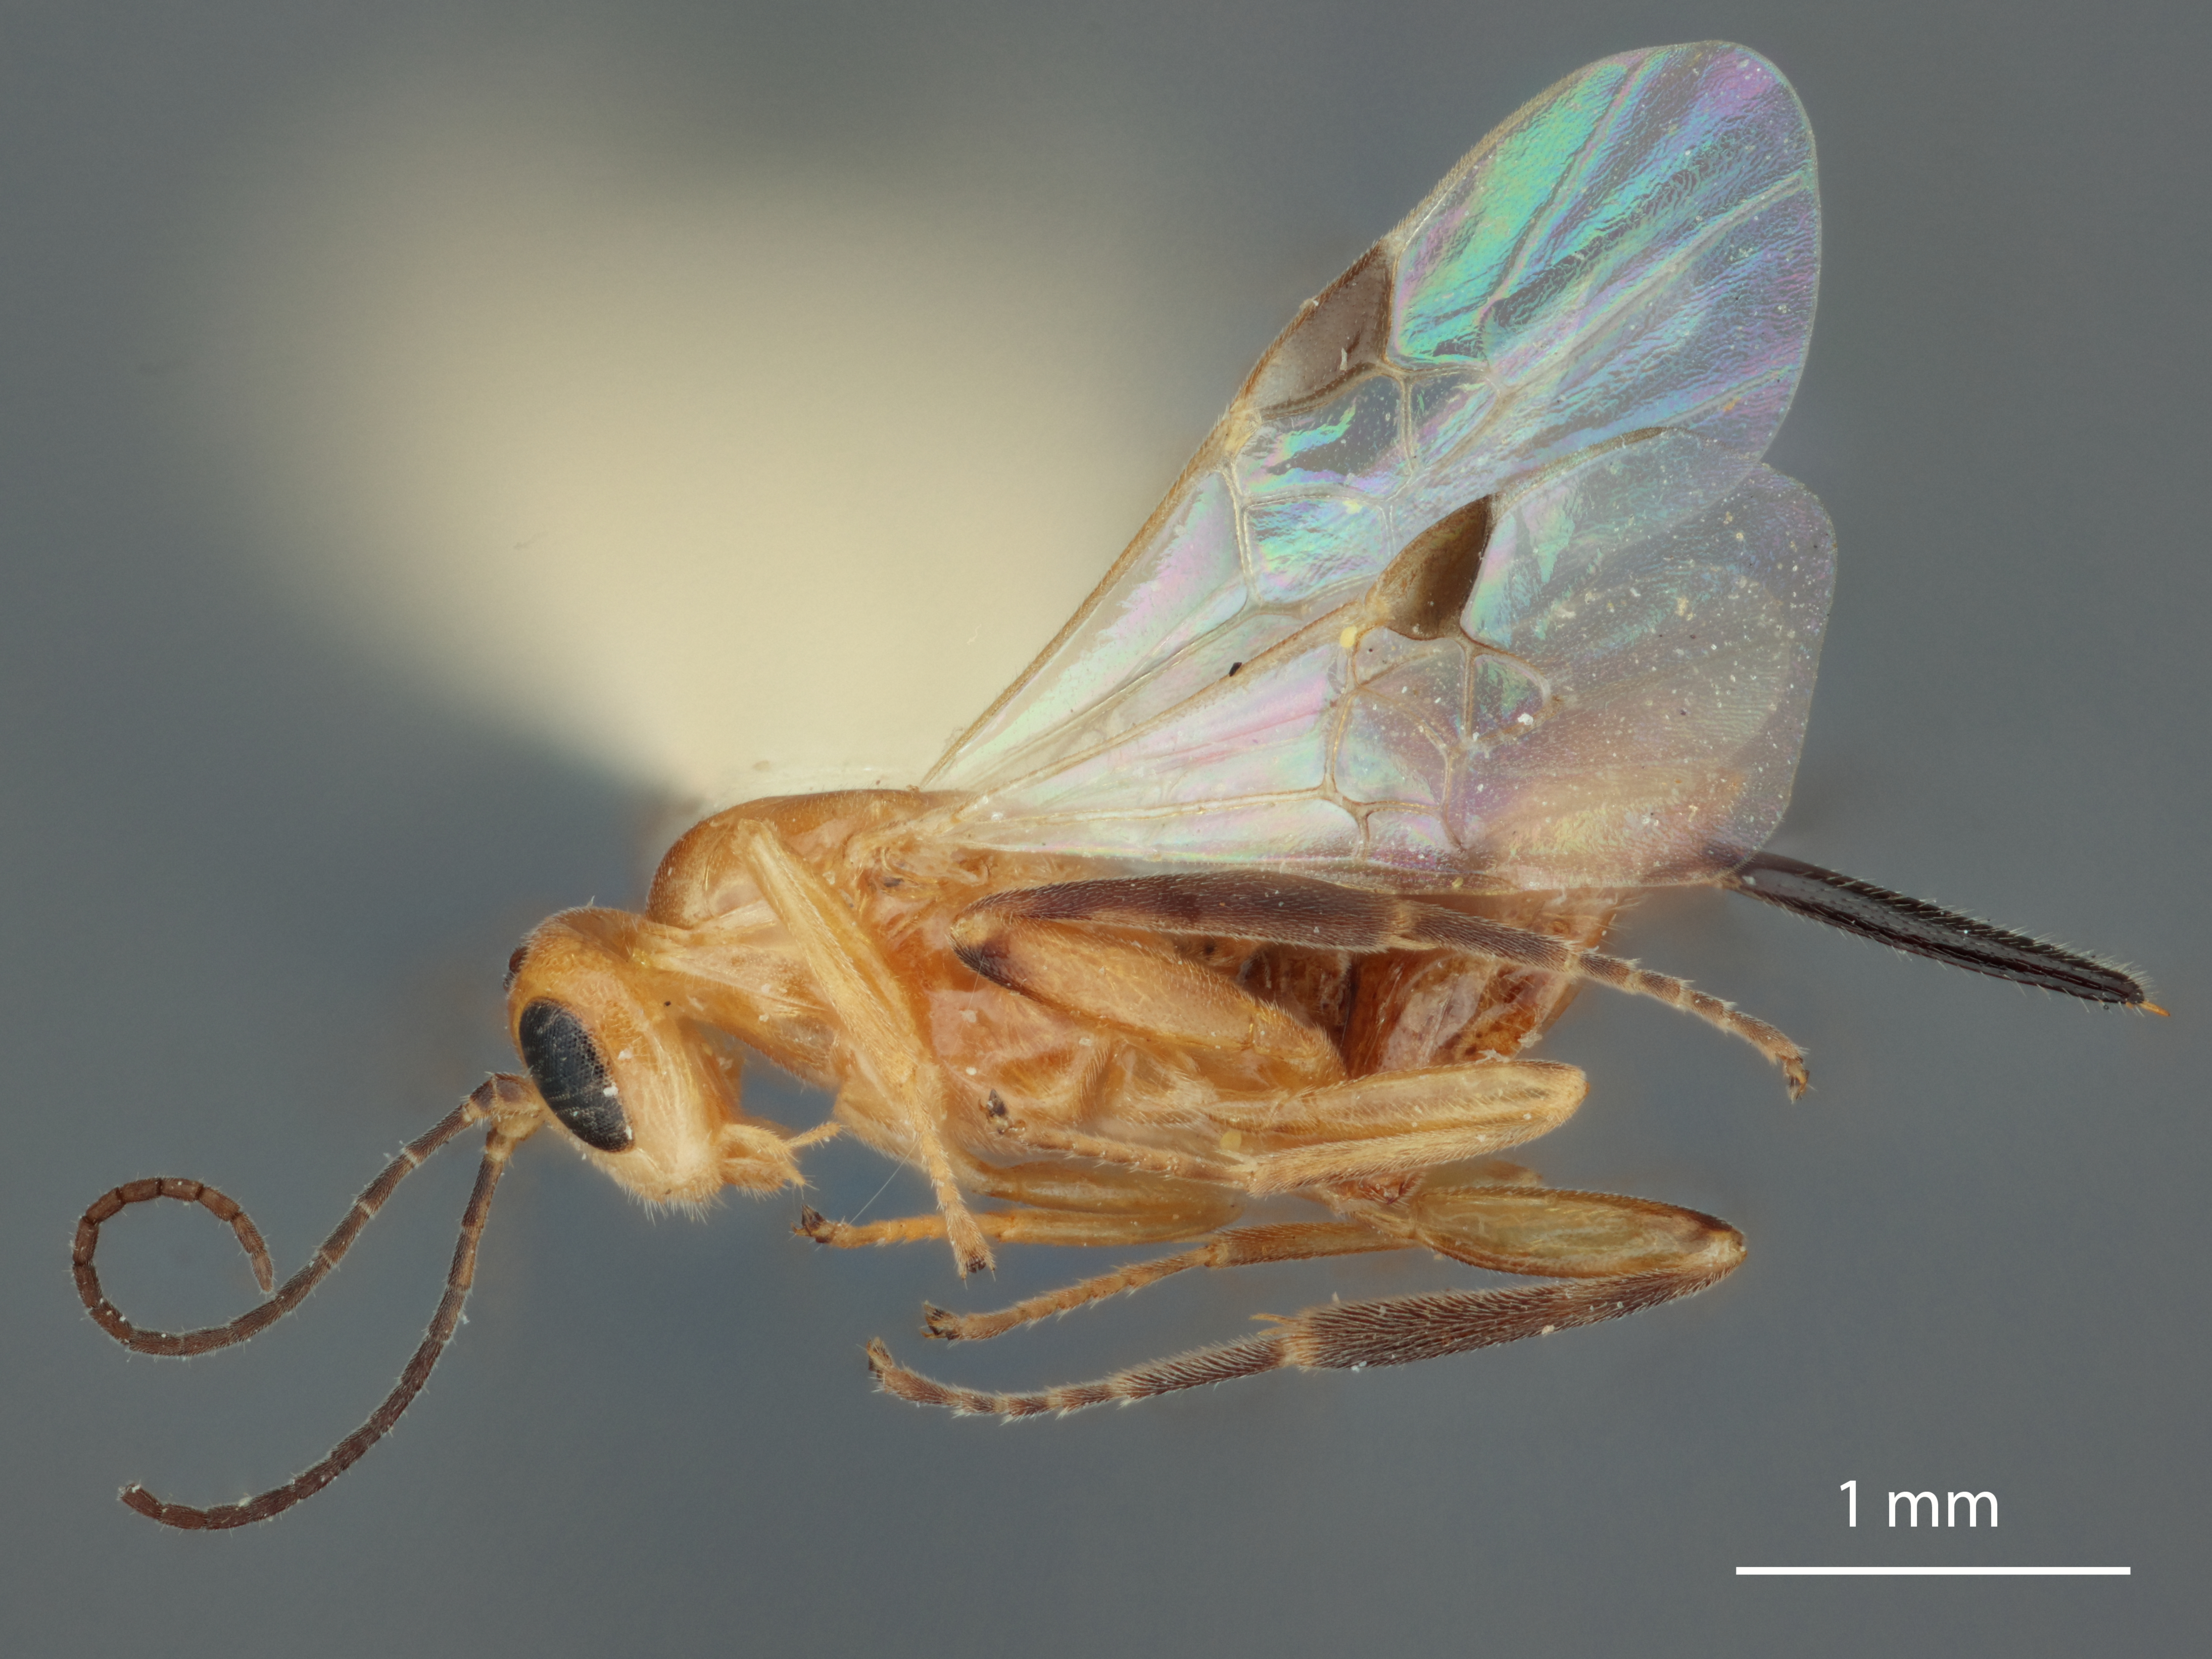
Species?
Pelicope yuccamica
